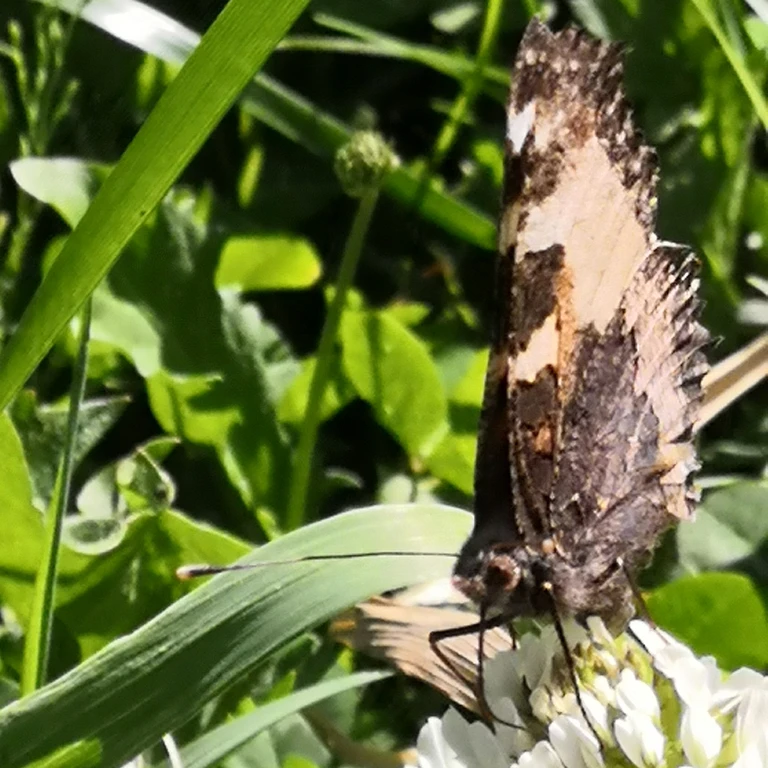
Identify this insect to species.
Aglais urticae
